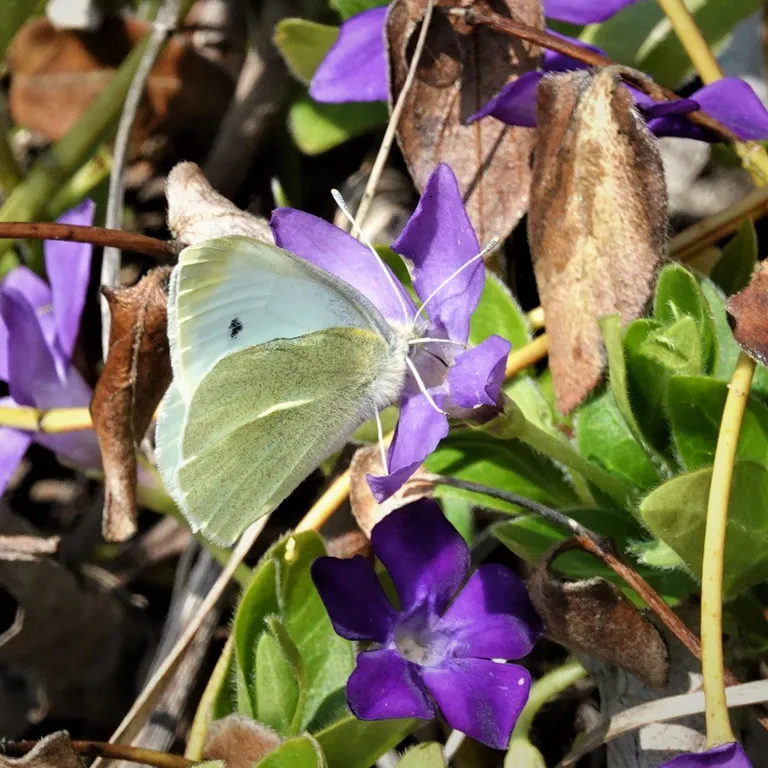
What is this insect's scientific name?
Pieris rapae
